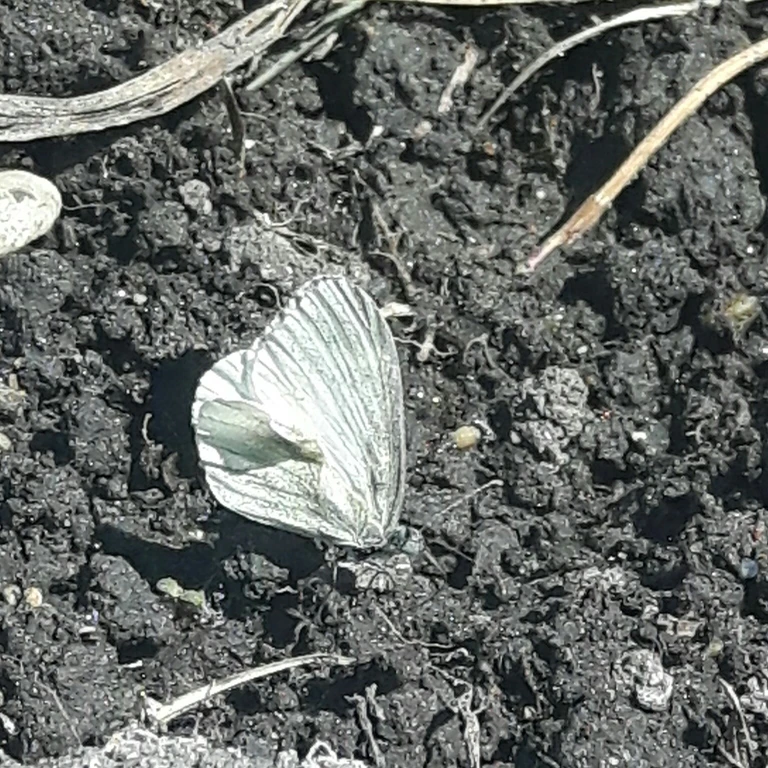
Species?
Leptidea sinapis/juvernica
